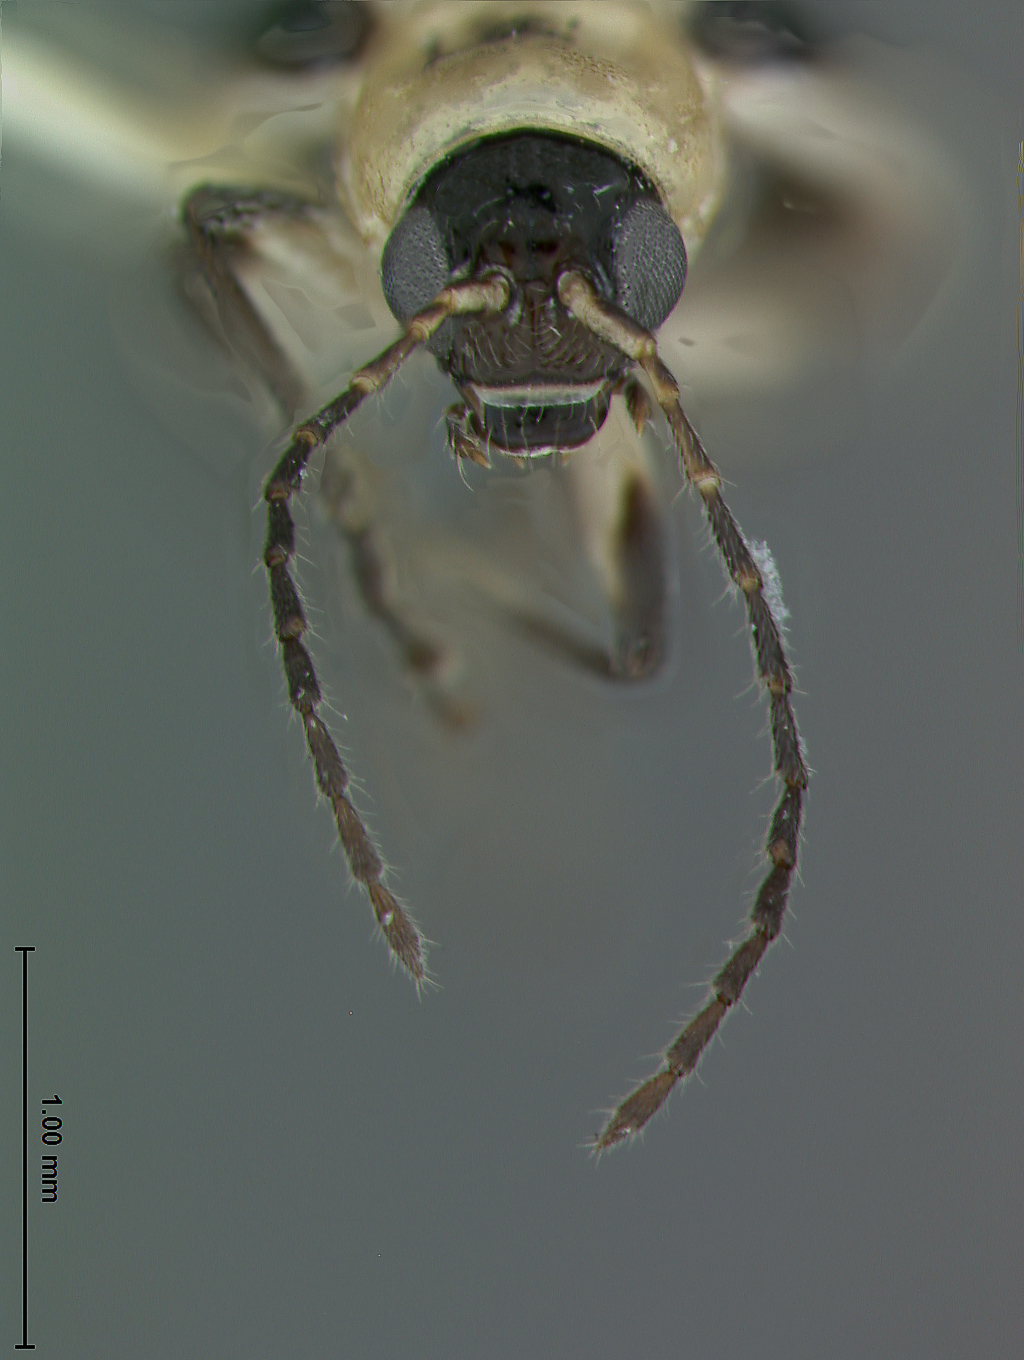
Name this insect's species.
Acalymma gouldi
